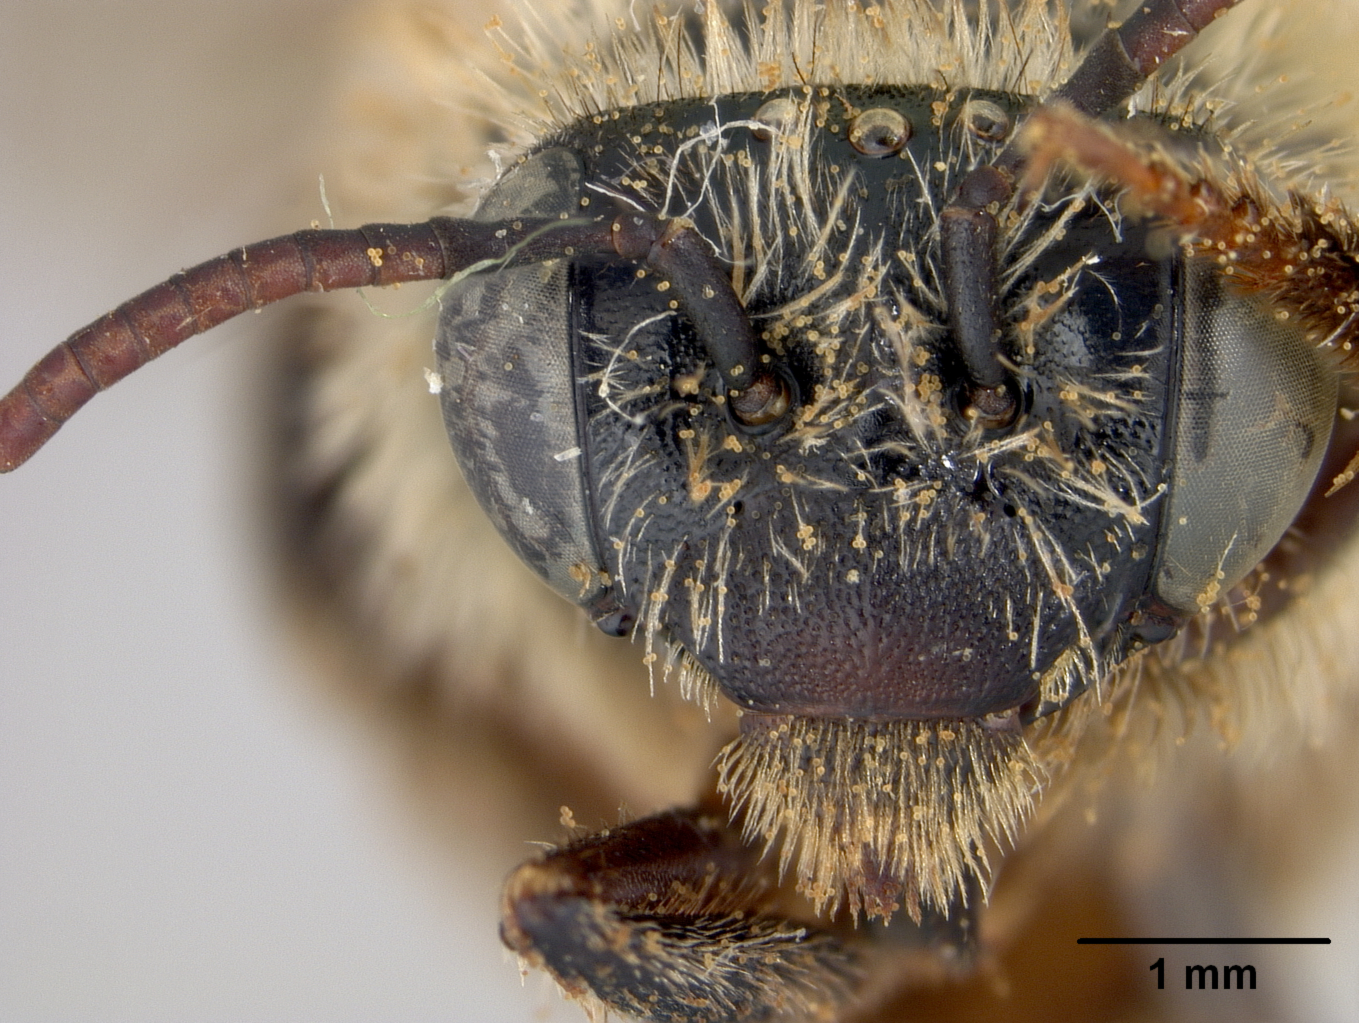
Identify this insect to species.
Melissodes perplexans
